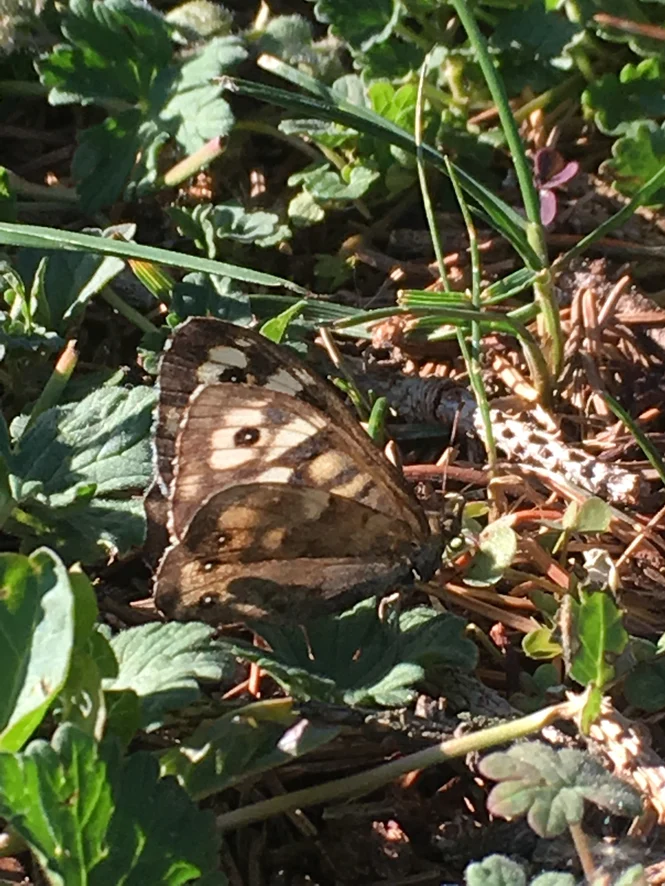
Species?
Pararge aegeria
